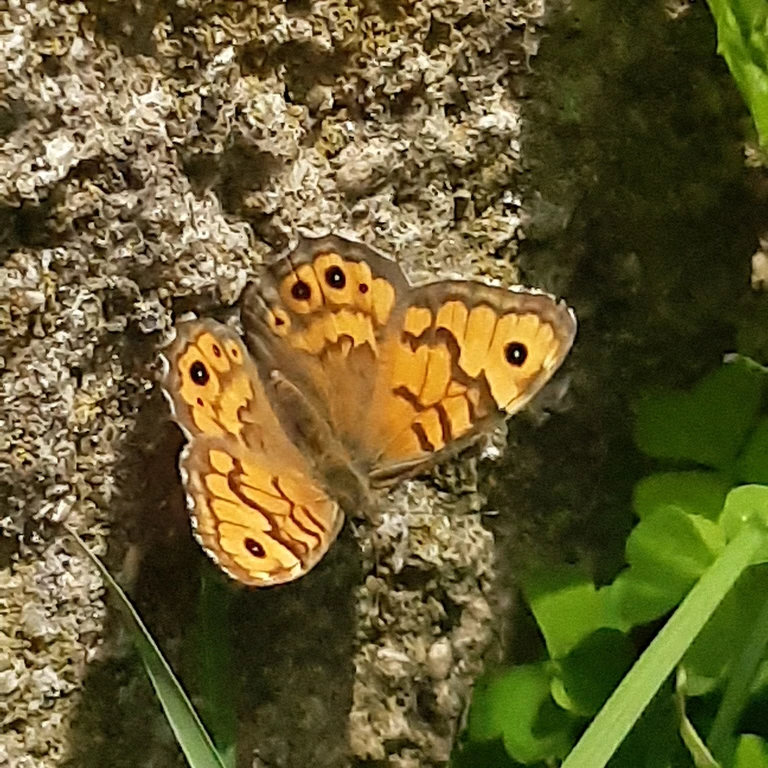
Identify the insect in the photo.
Lasiommata megera (also Pararge megera)
